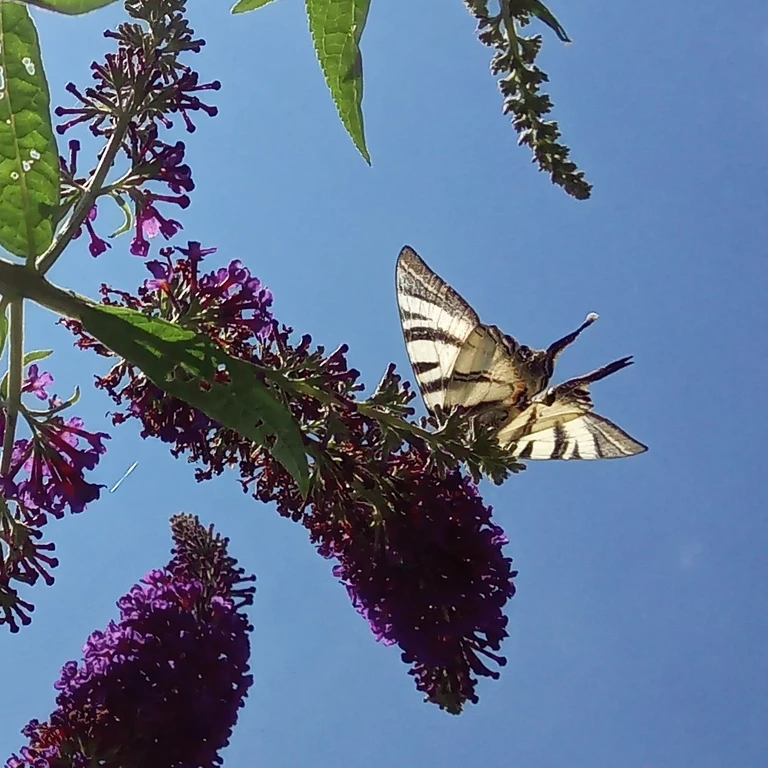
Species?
Iphiclides podalirius
